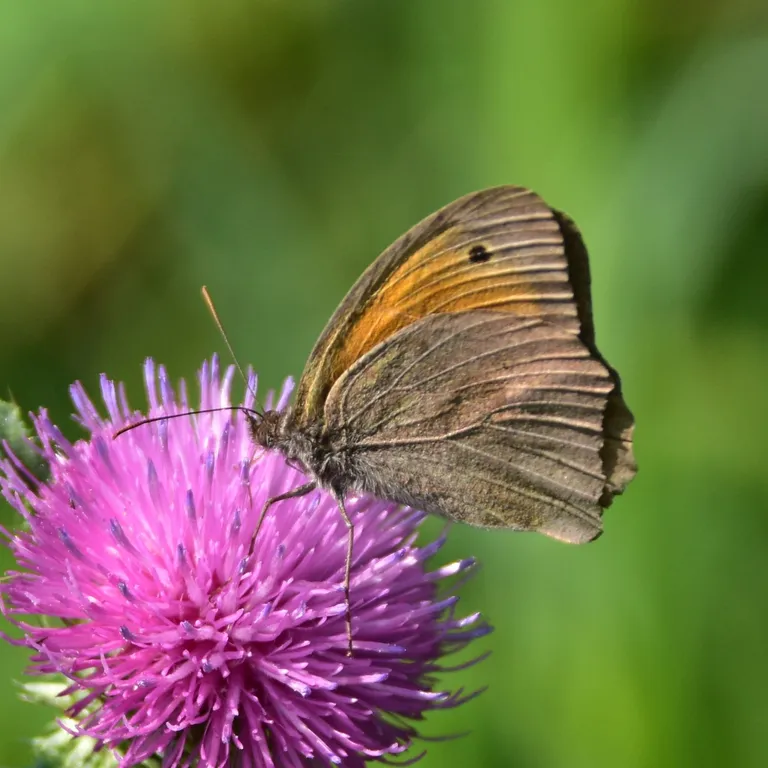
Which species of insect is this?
Maniola jurtina
